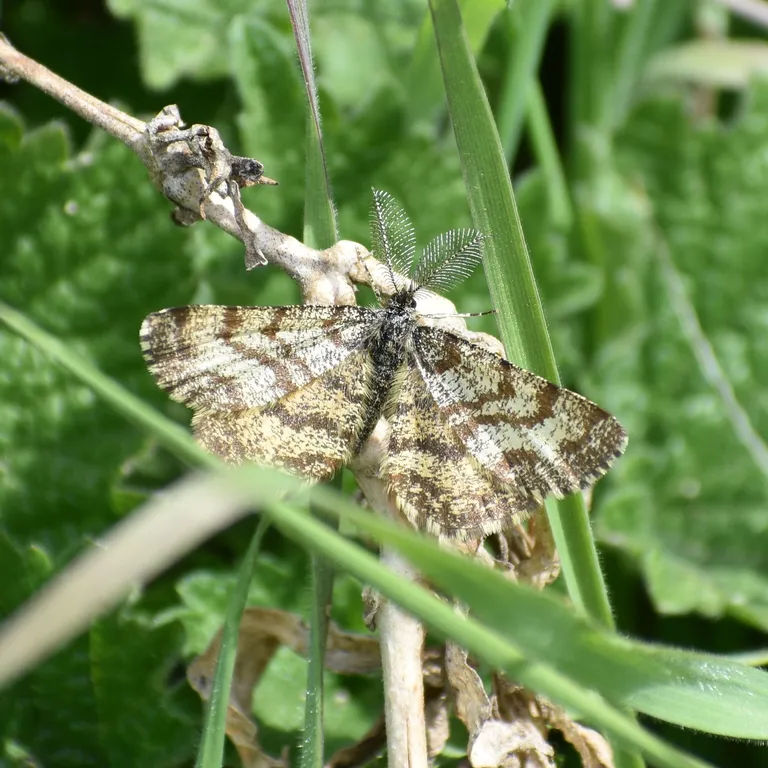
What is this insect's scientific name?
Ematurga atomaria
